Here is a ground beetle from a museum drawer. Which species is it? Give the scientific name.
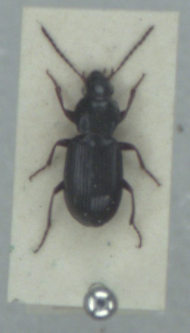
Pterostichus diligens
